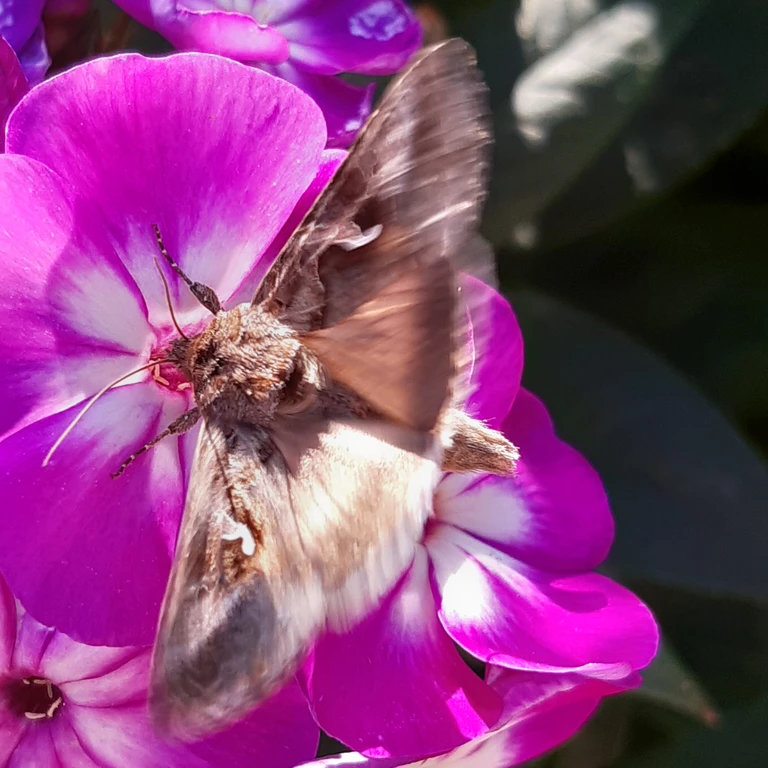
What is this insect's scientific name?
Autographa gamma
